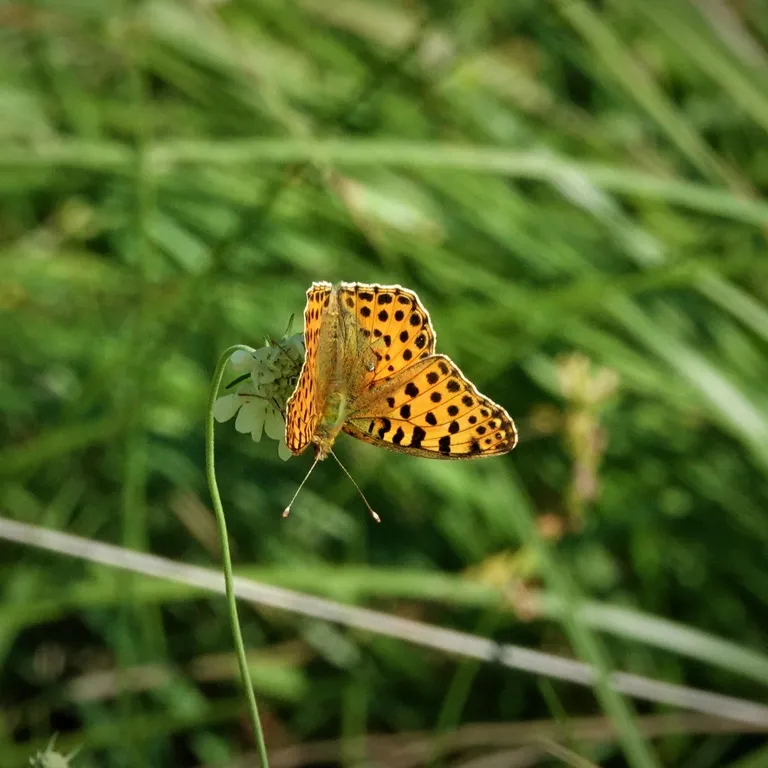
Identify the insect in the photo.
Issoria lathonia
